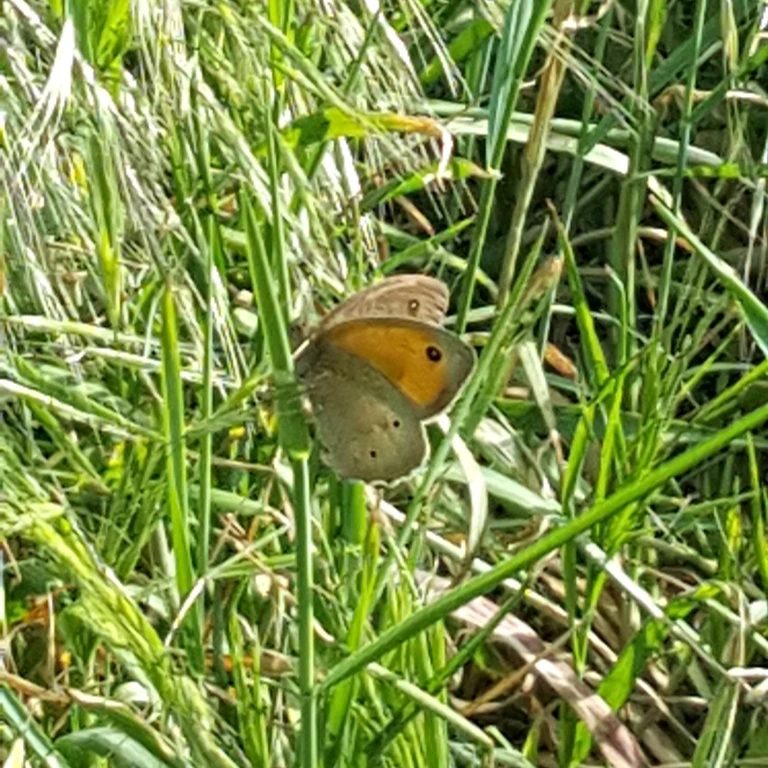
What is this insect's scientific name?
Maniola jurtina
